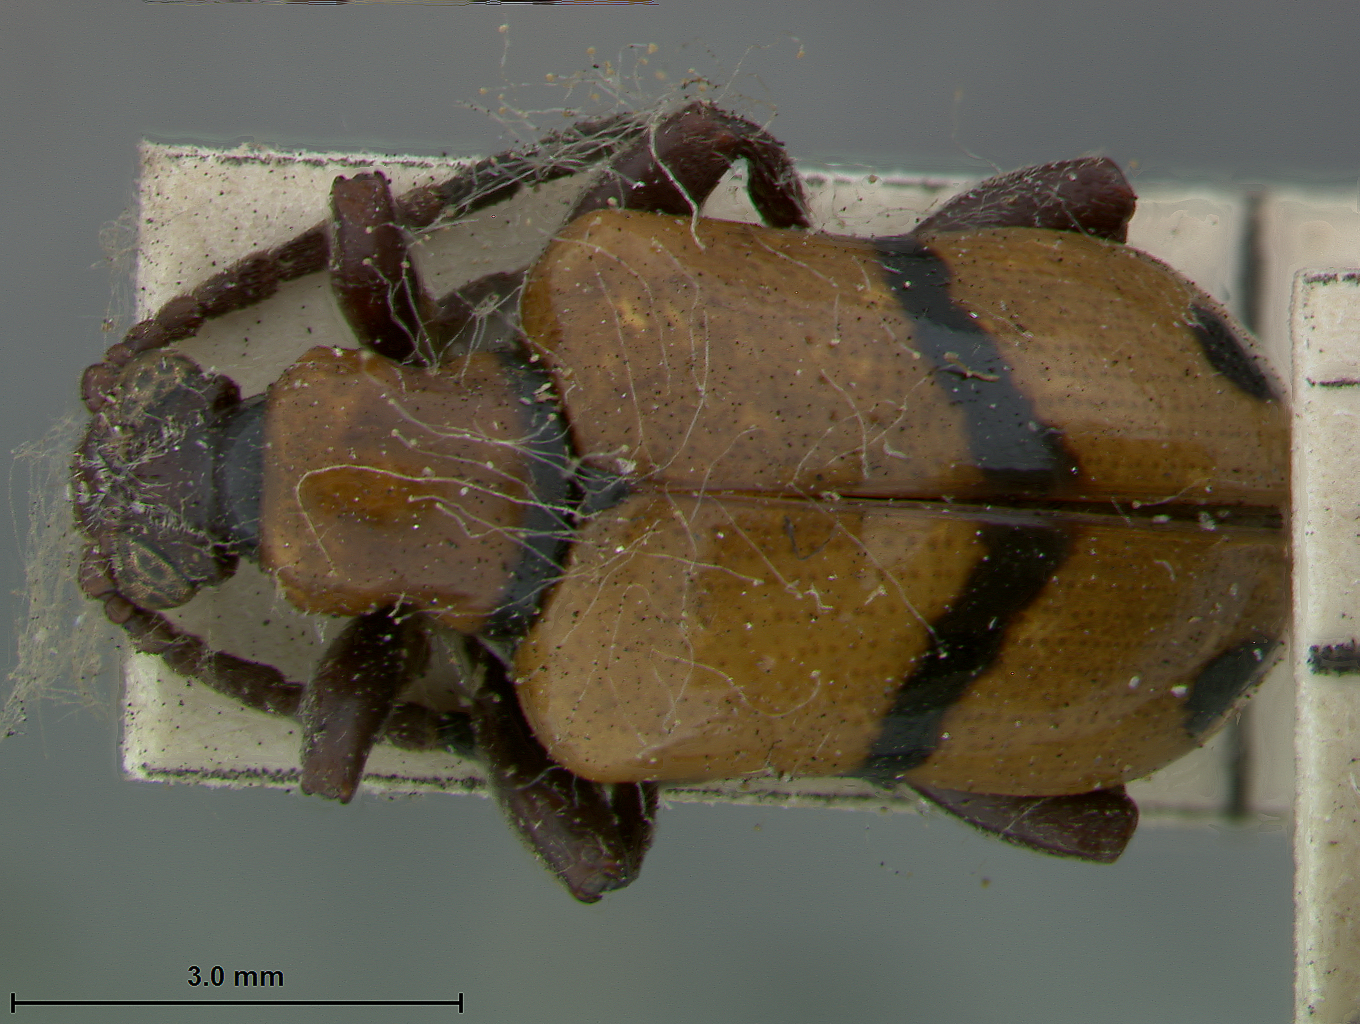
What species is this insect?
Crioceris fasciatipennis
